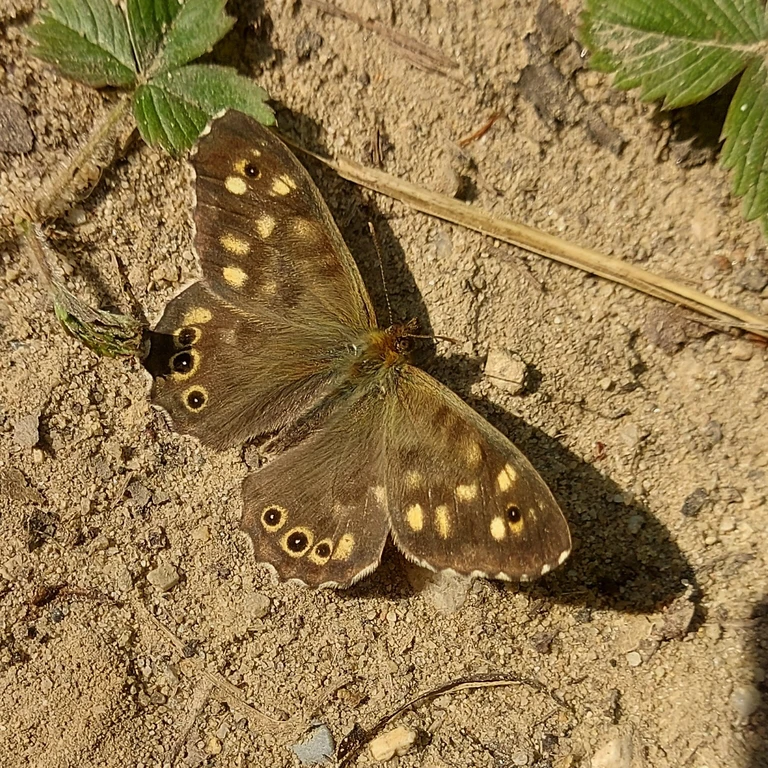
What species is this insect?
Pararge aegeria
